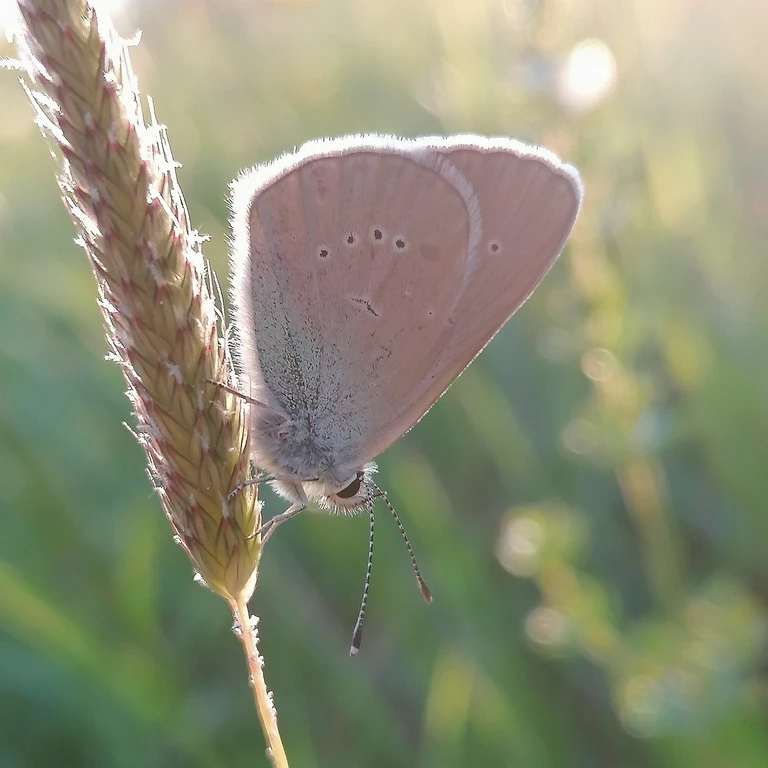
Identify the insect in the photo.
Cyaniris semiargus
